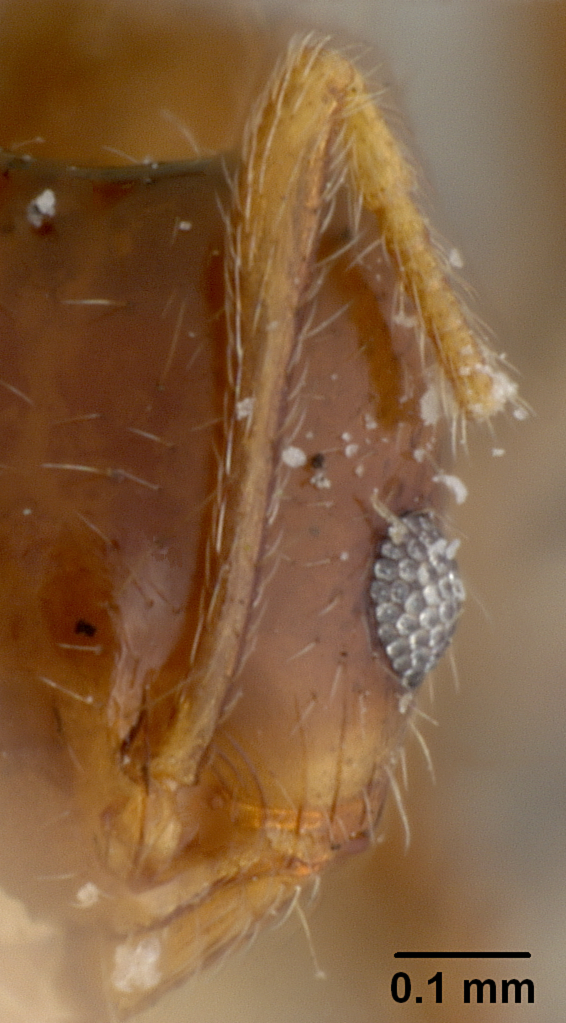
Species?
Pheidole kingi
